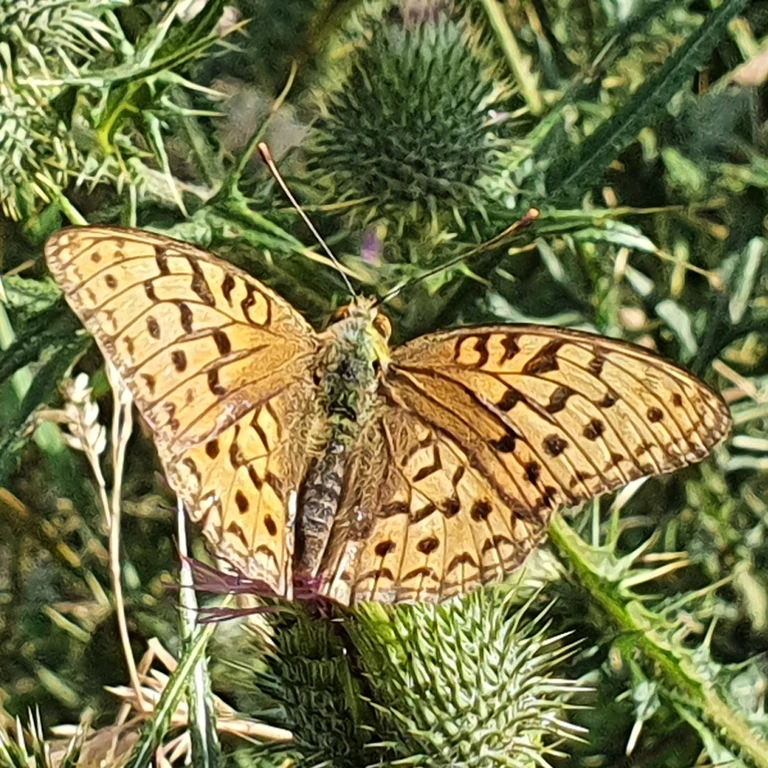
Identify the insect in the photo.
Fabriciana adippe
